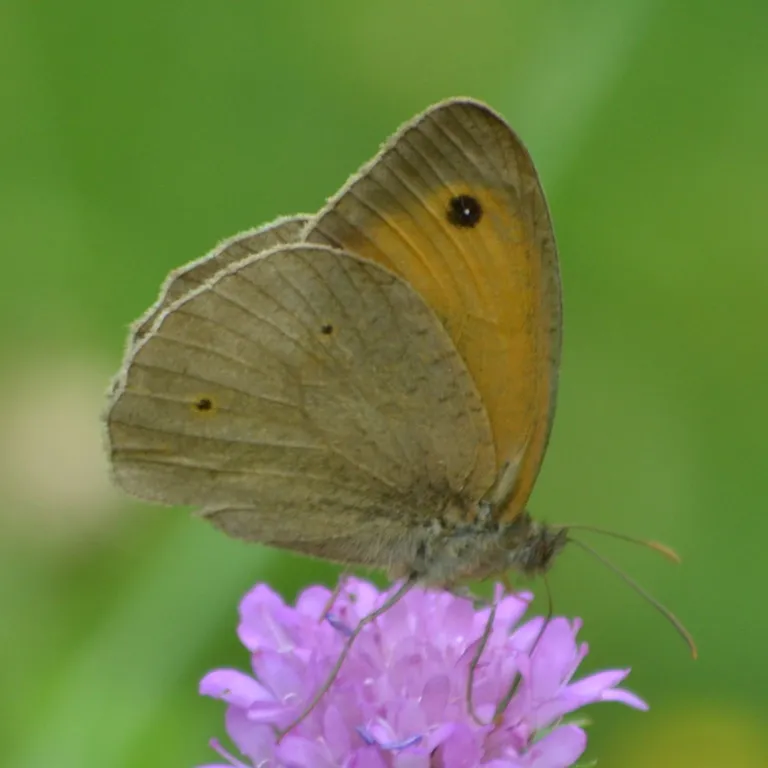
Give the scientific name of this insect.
Maniola jurtina
